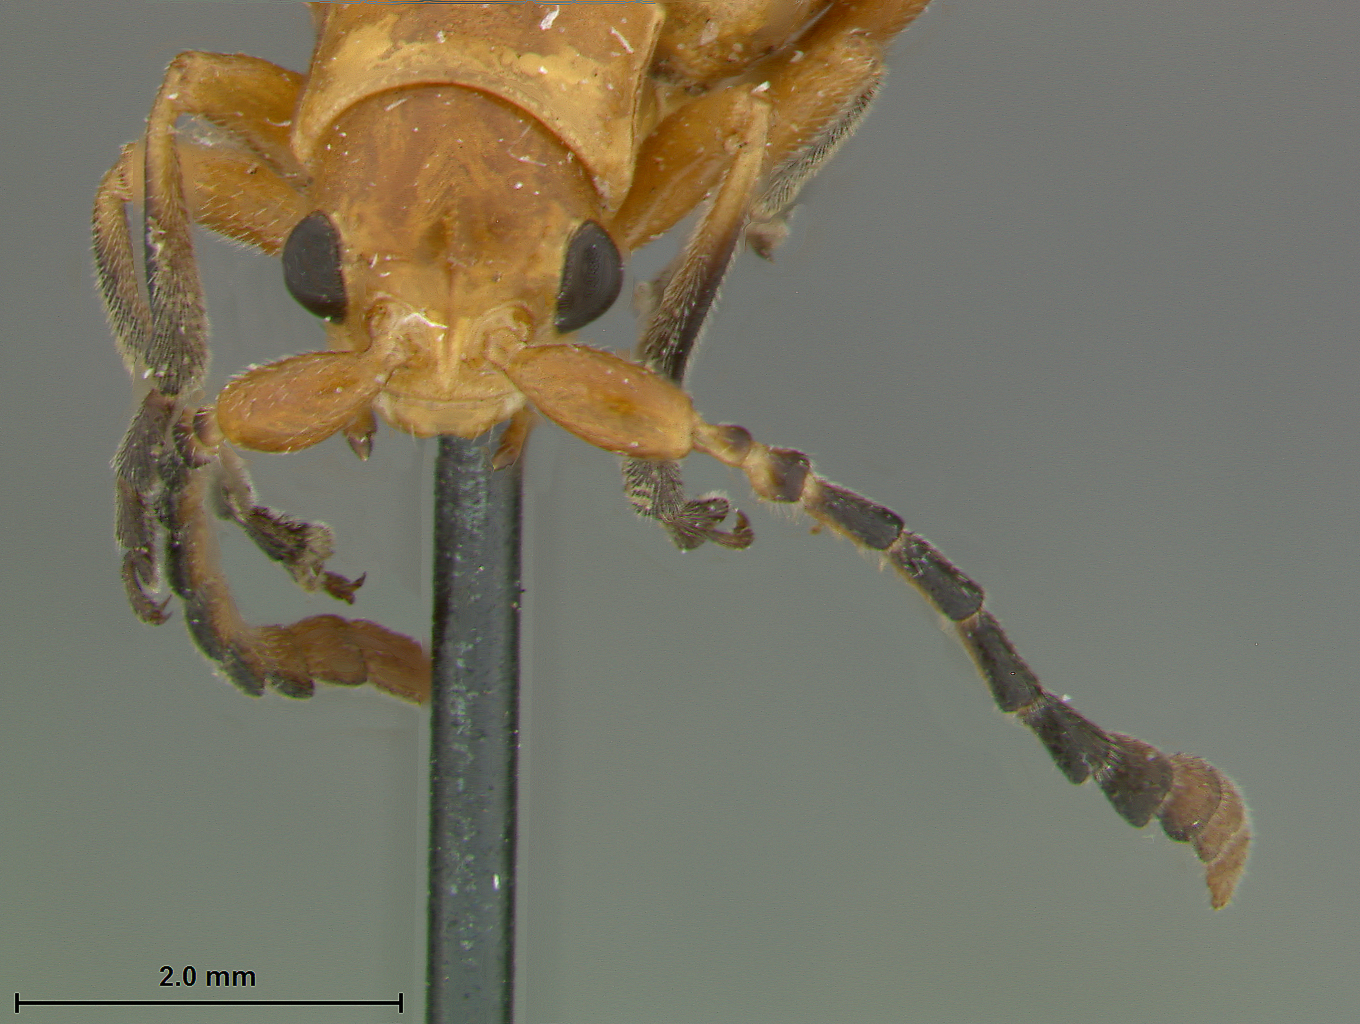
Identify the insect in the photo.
Phyllobrotica physostegiae
